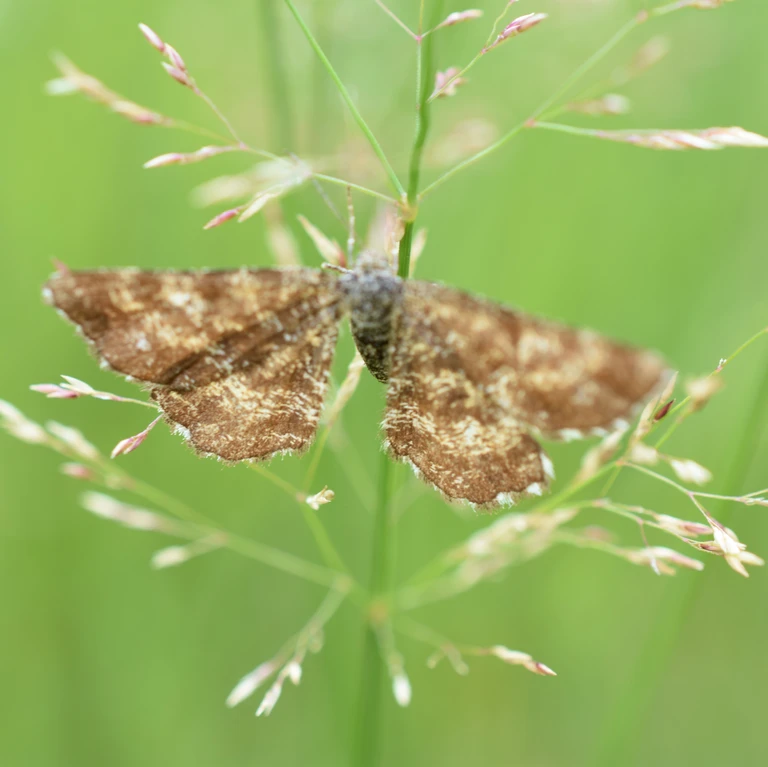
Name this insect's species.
Ematurga atomaria
